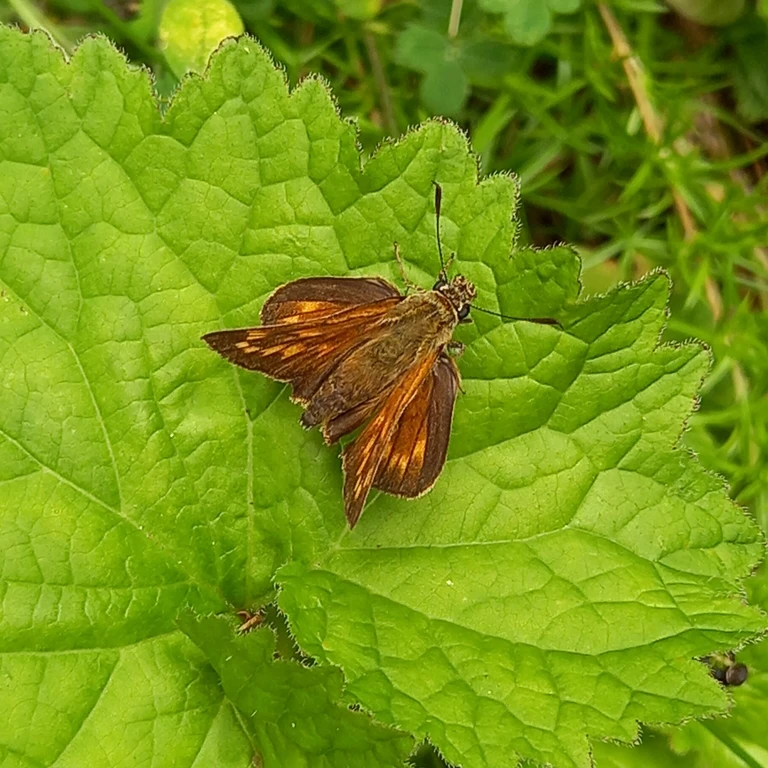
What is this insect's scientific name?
Ochlodes sylvanus (also Ochlodes venata)
